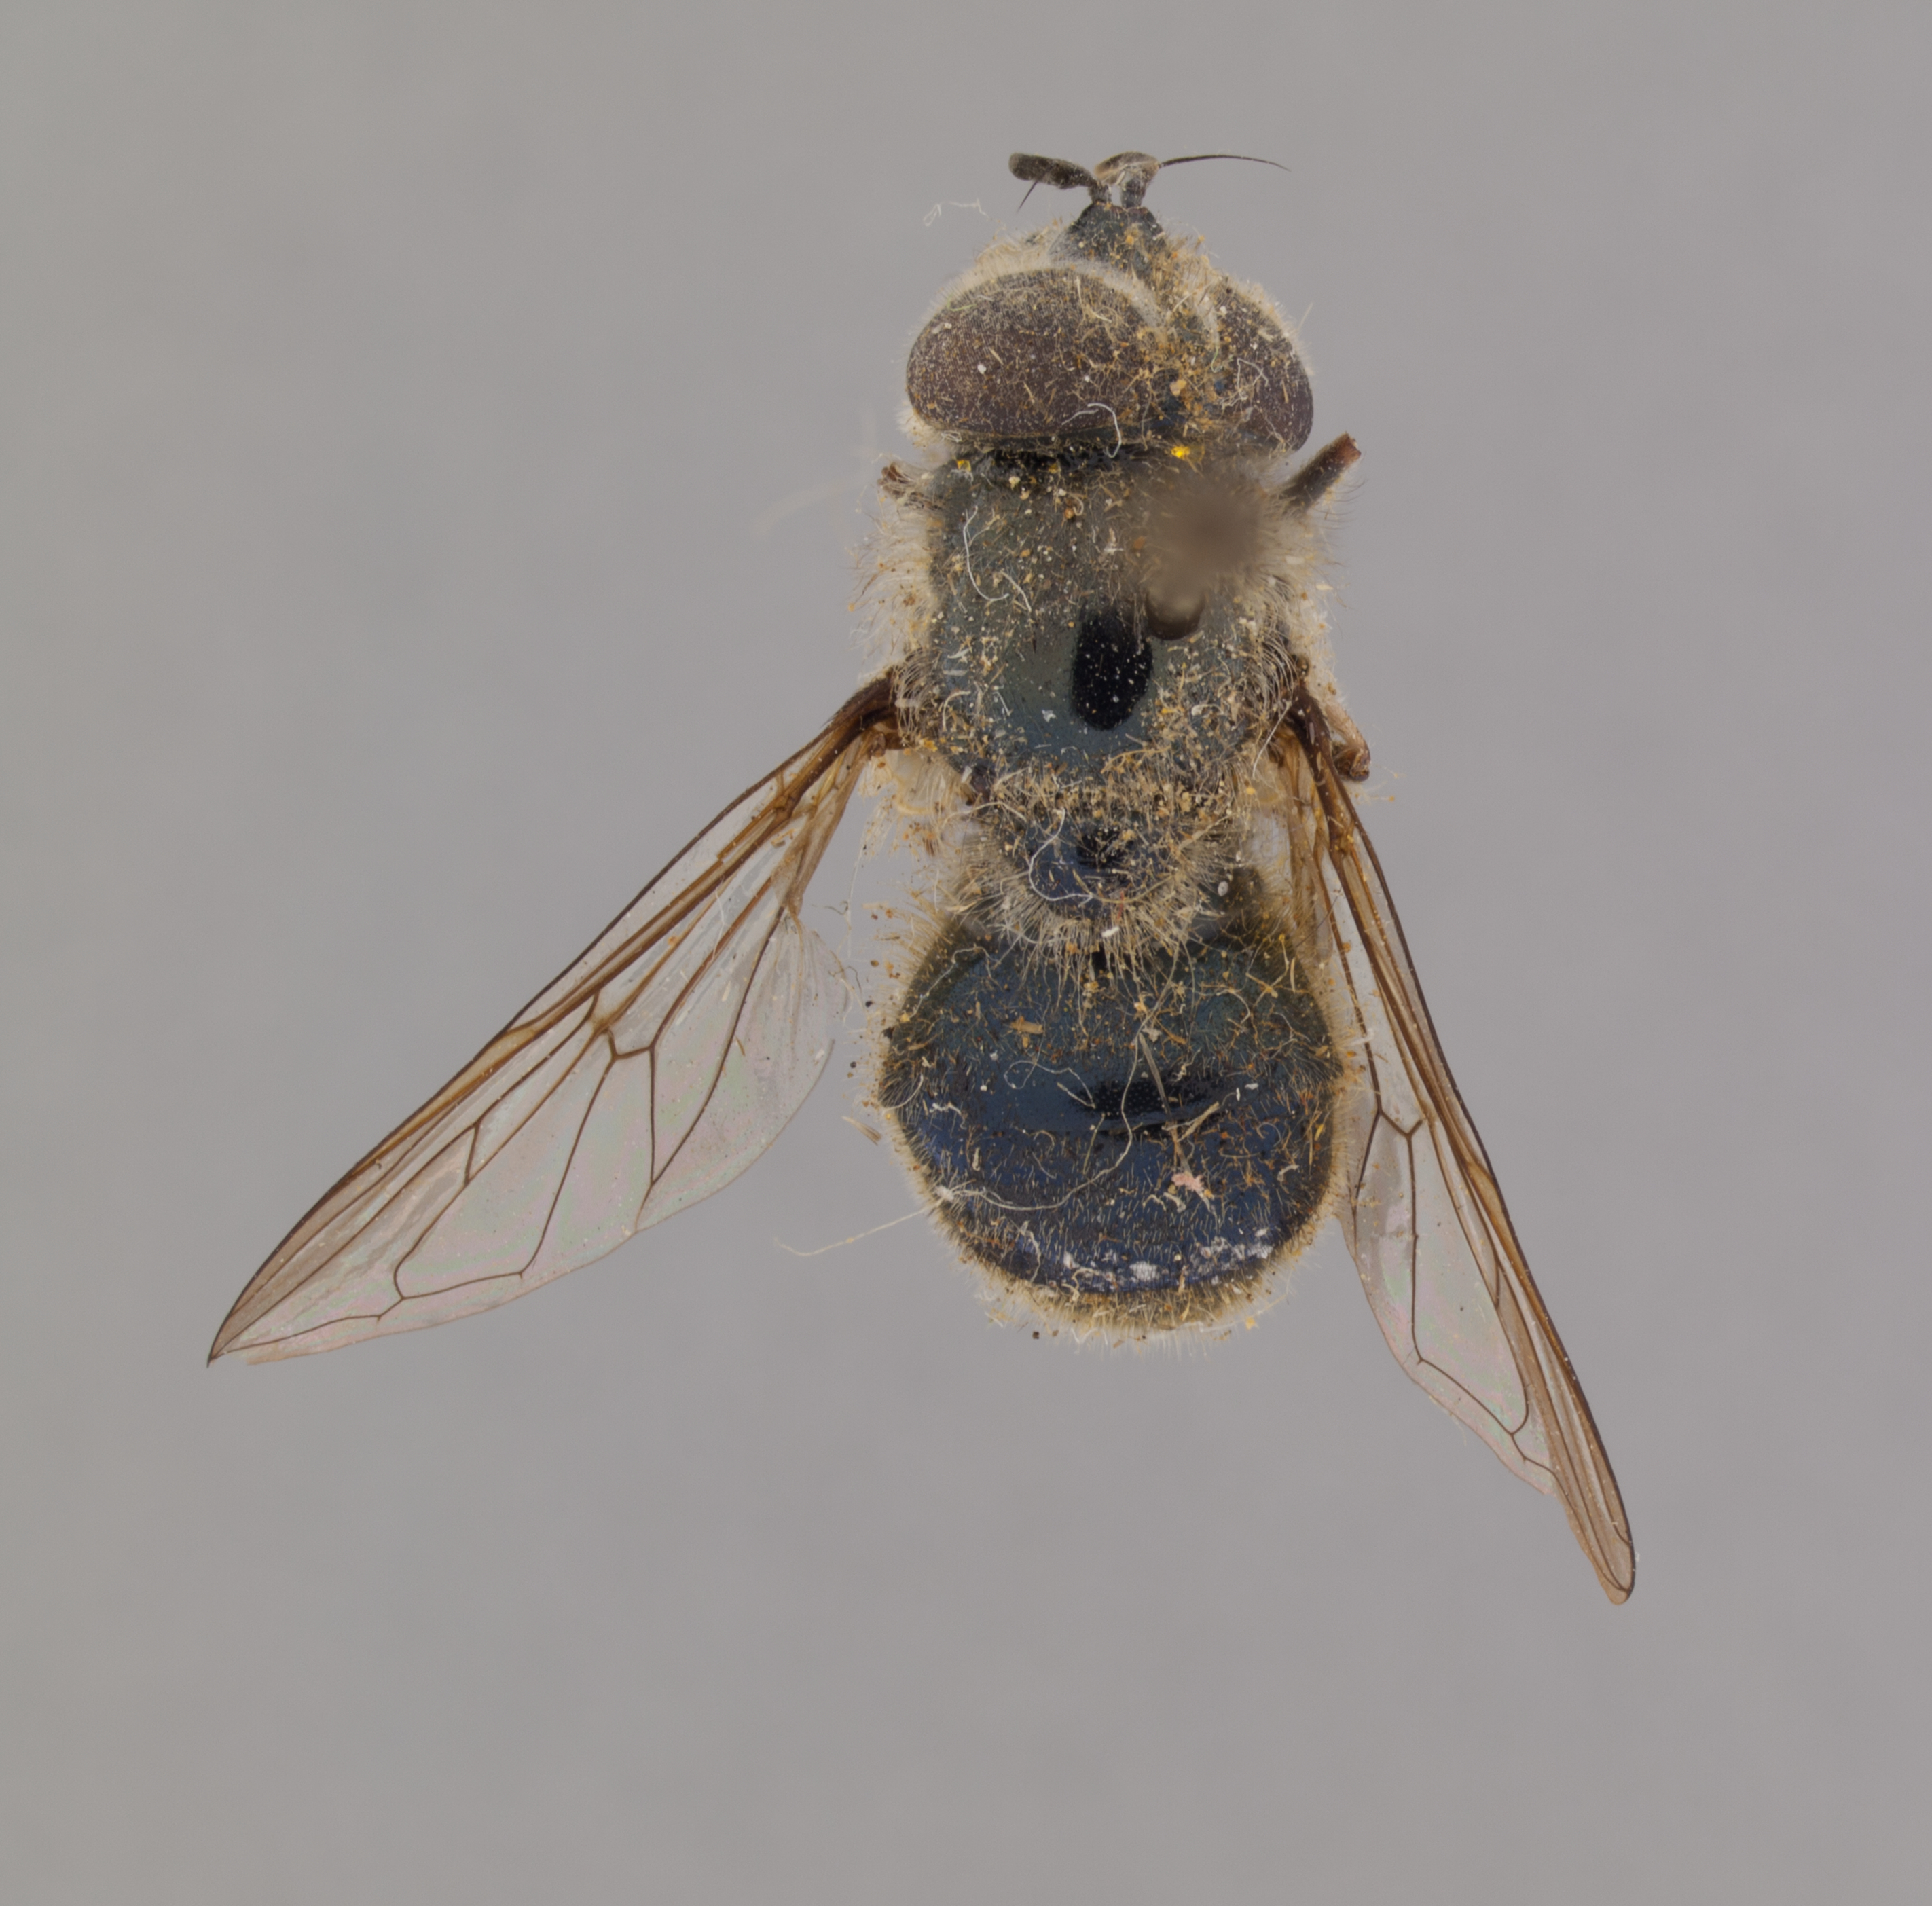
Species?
Macrometopia atra
